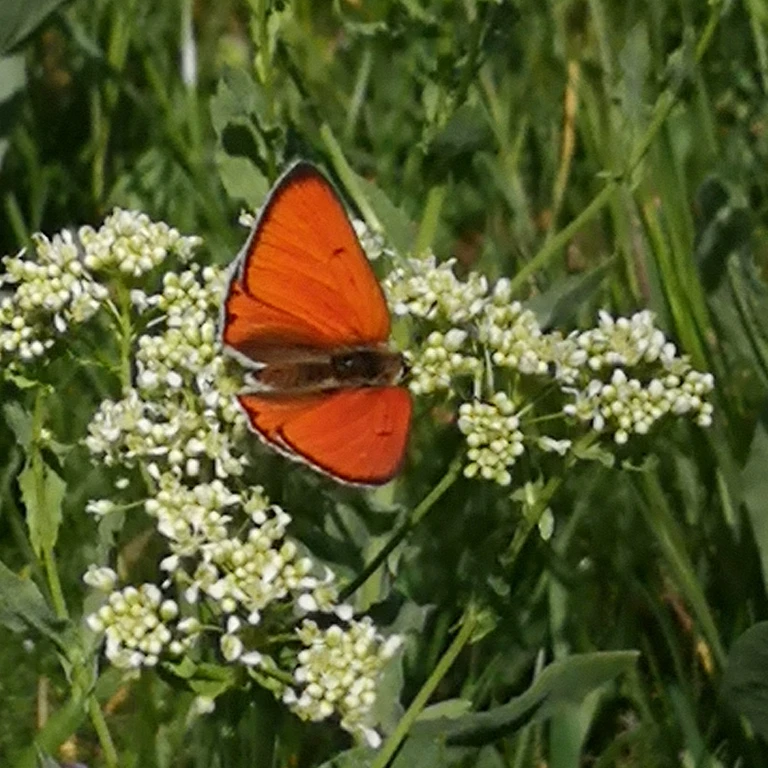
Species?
Lycaena dispar
